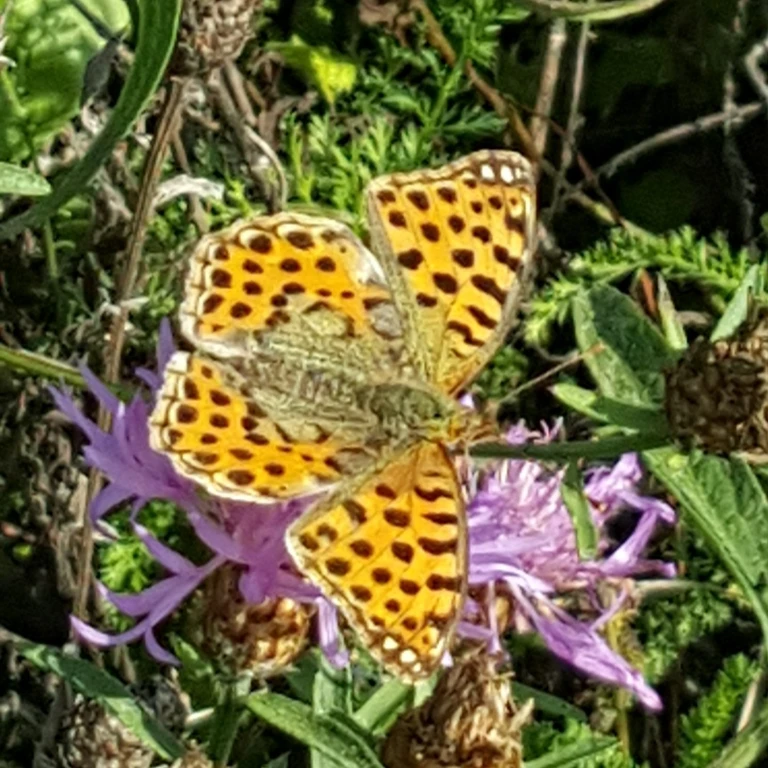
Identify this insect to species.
Issoria lathonia
